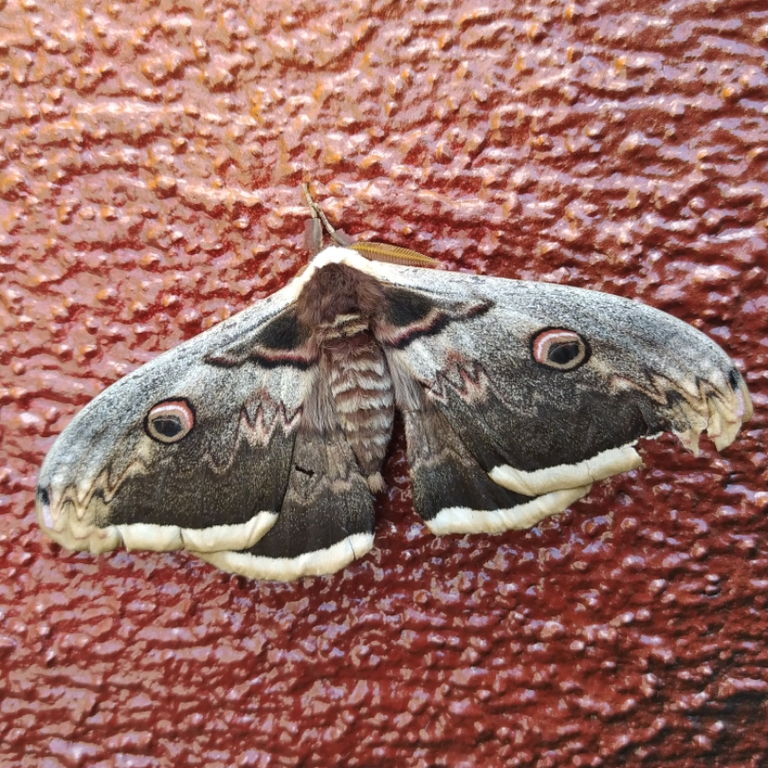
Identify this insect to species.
Saturnia pyri
